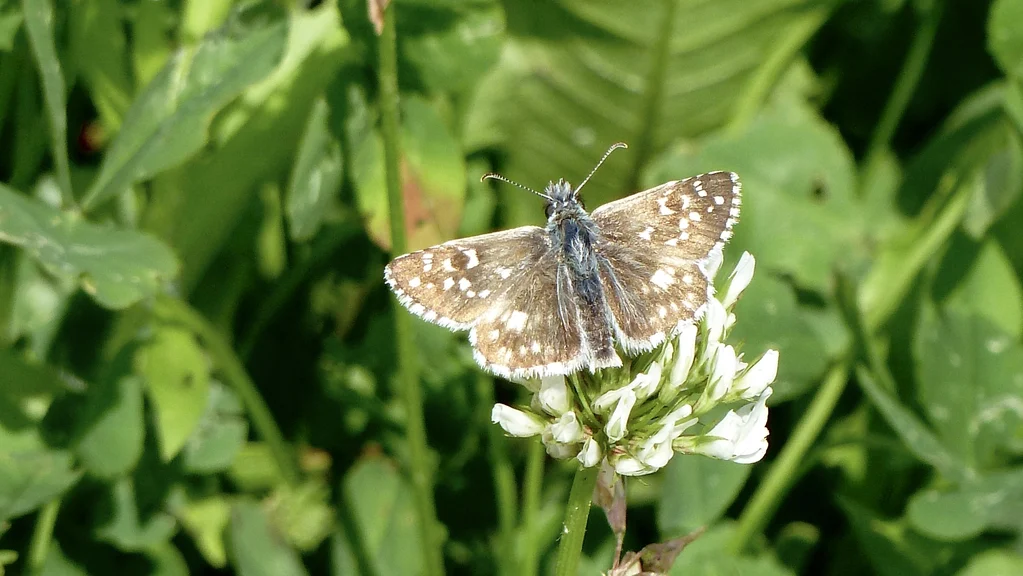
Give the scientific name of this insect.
Pyrgus armoricanus
